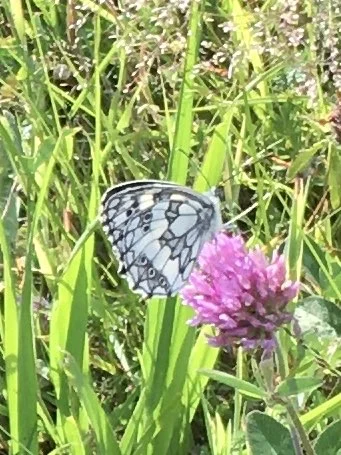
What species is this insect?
Melanargia galathea
